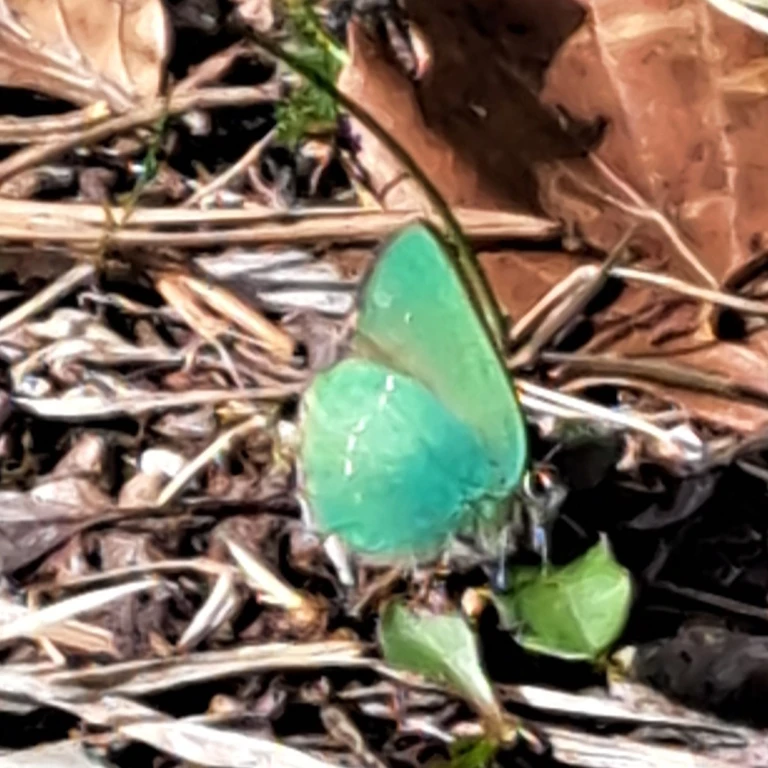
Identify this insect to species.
Callophrys rubi
